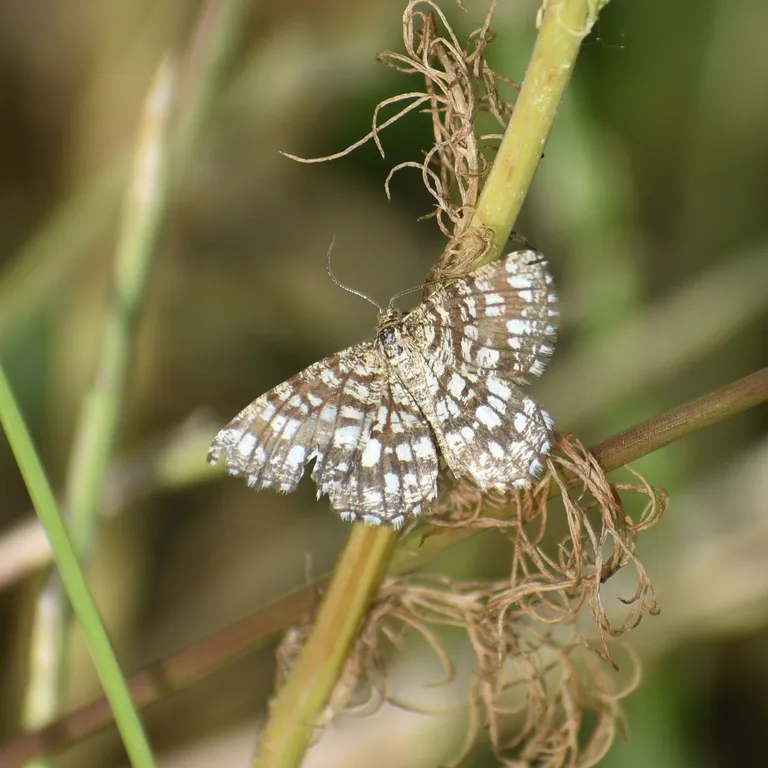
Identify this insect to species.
Chiasmia clathrata
